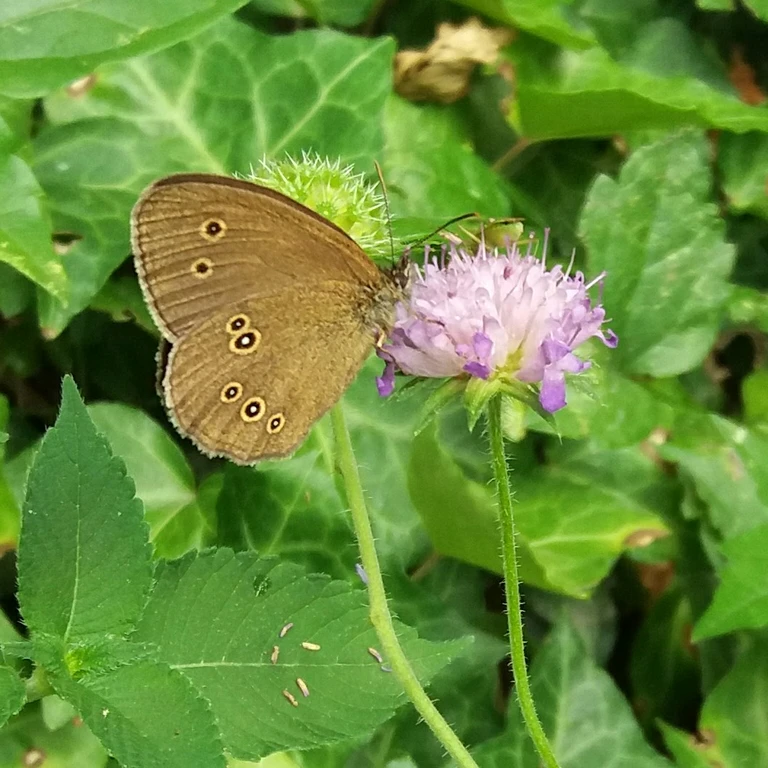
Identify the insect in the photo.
Aphantopus hyperantus
